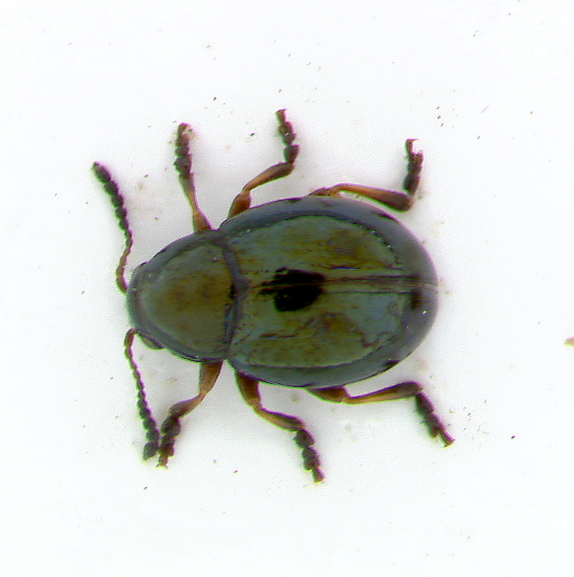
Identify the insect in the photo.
Phaelota saluki
